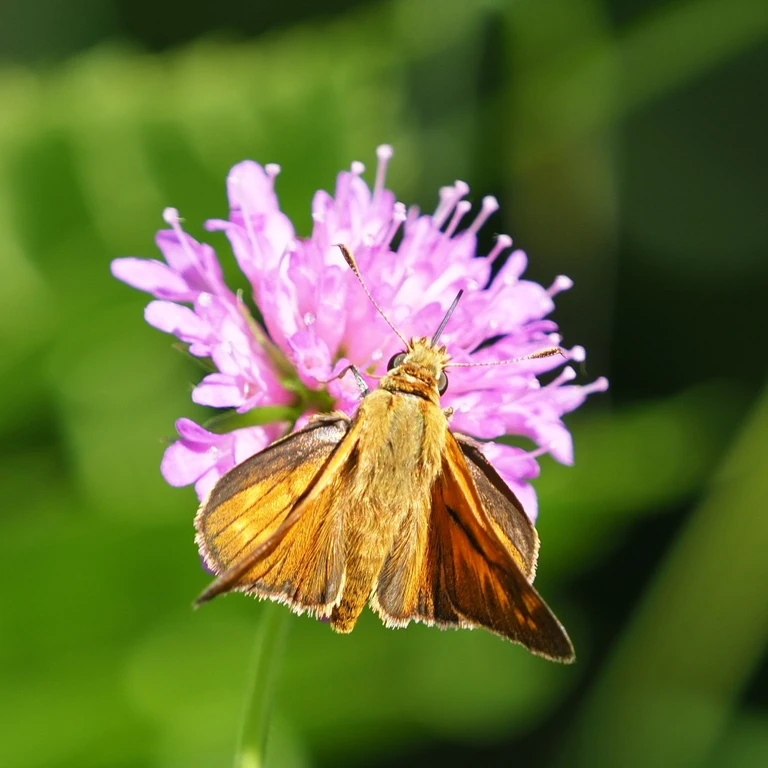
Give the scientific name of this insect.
Ochlodes sylvanus (also Ochlodes venata)
